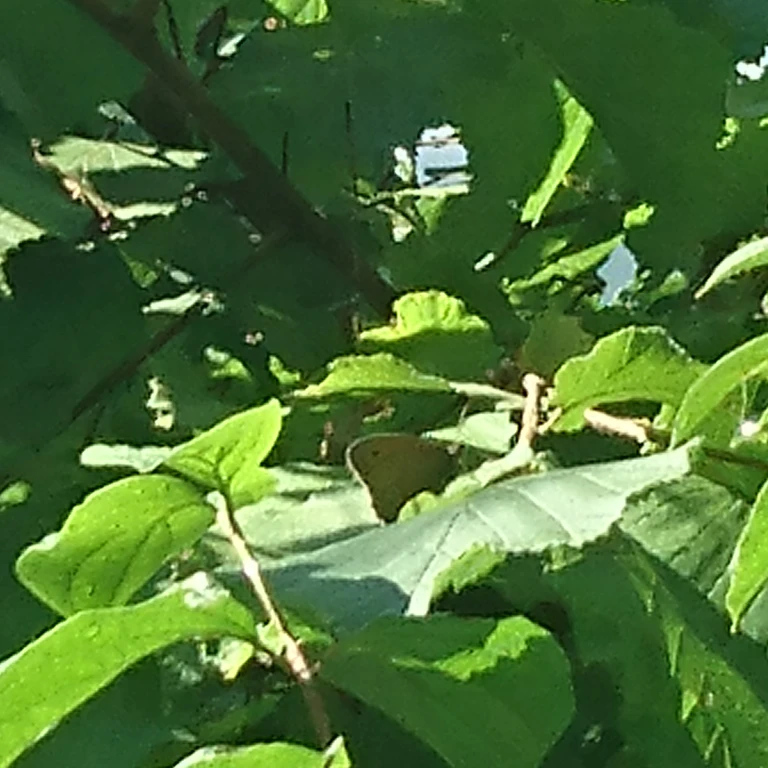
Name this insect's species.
Maniola jurtina
